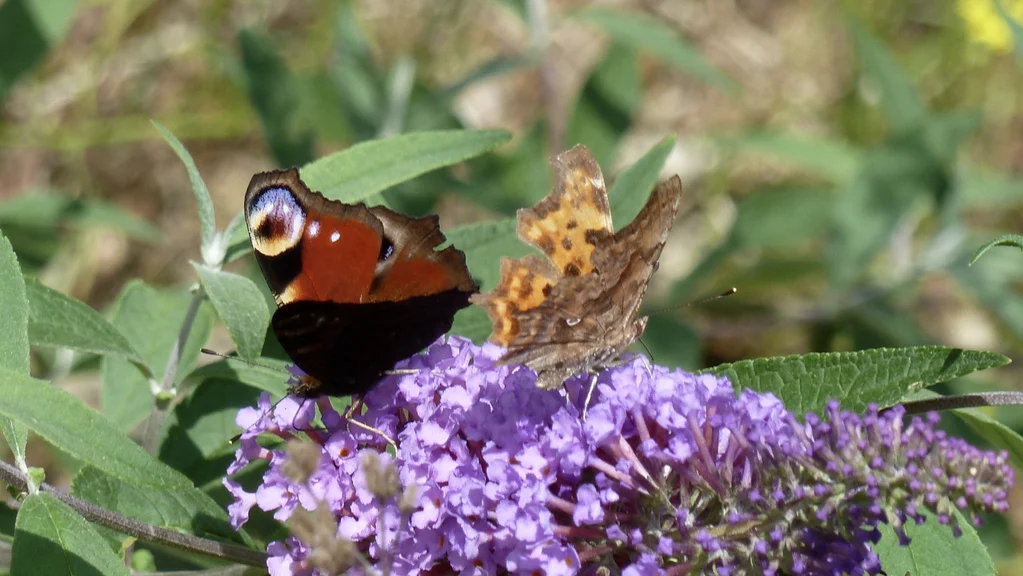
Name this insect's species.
Polygonia c-album
